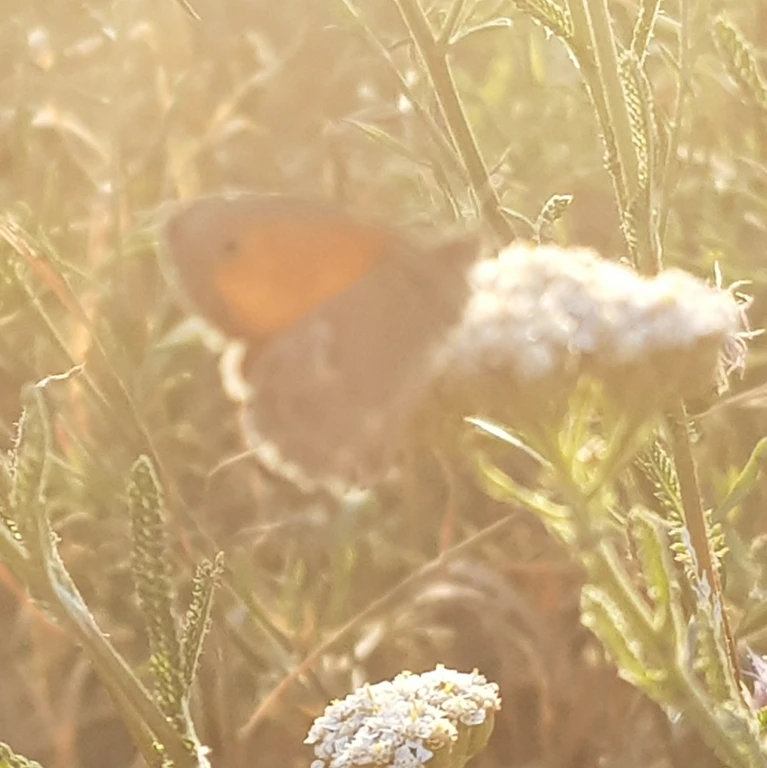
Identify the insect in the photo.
Coenonympha pamphilus
